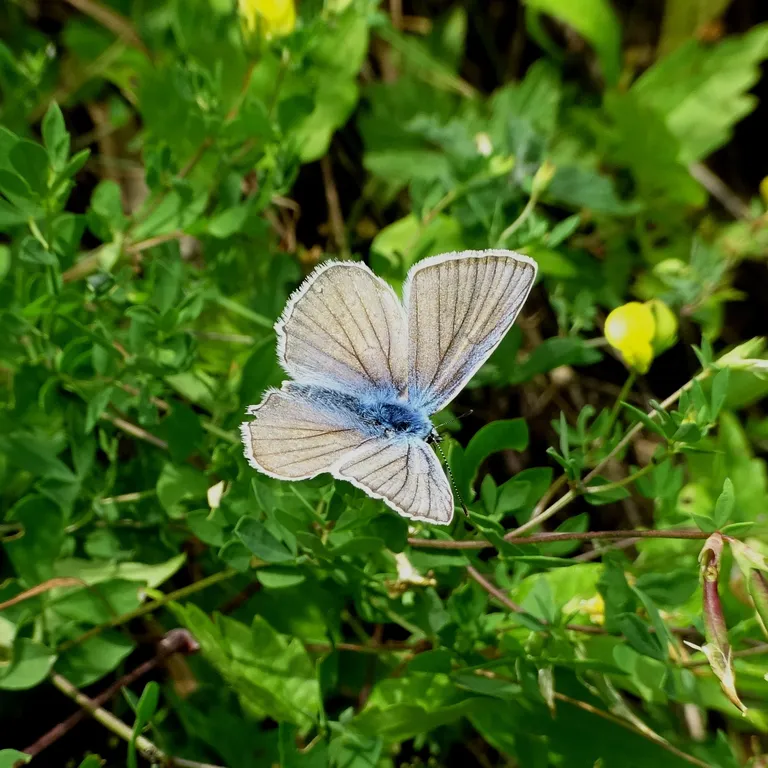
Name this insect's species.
Polyommatus daphnis
